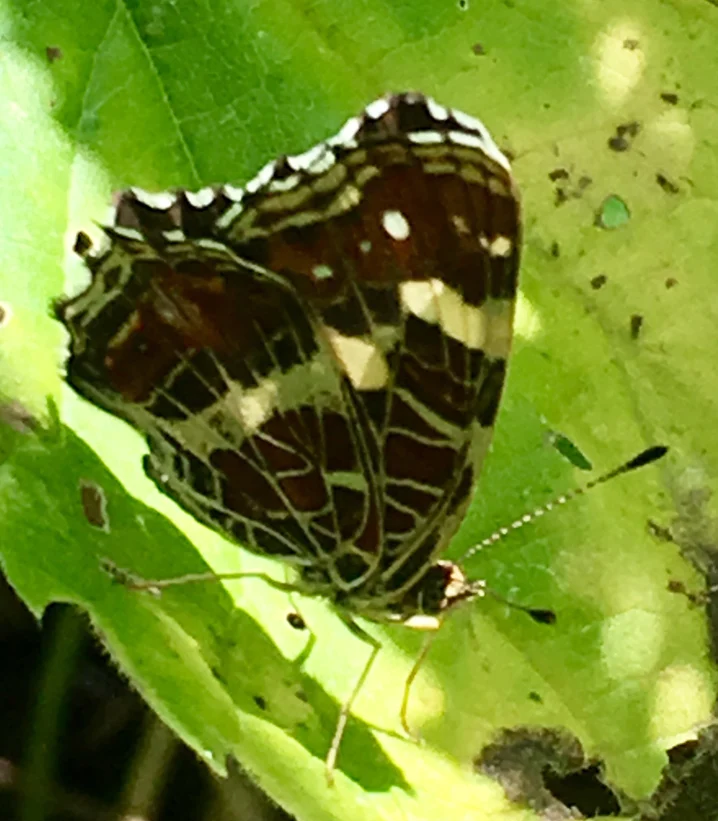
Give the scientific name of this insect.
Araschnia levana
